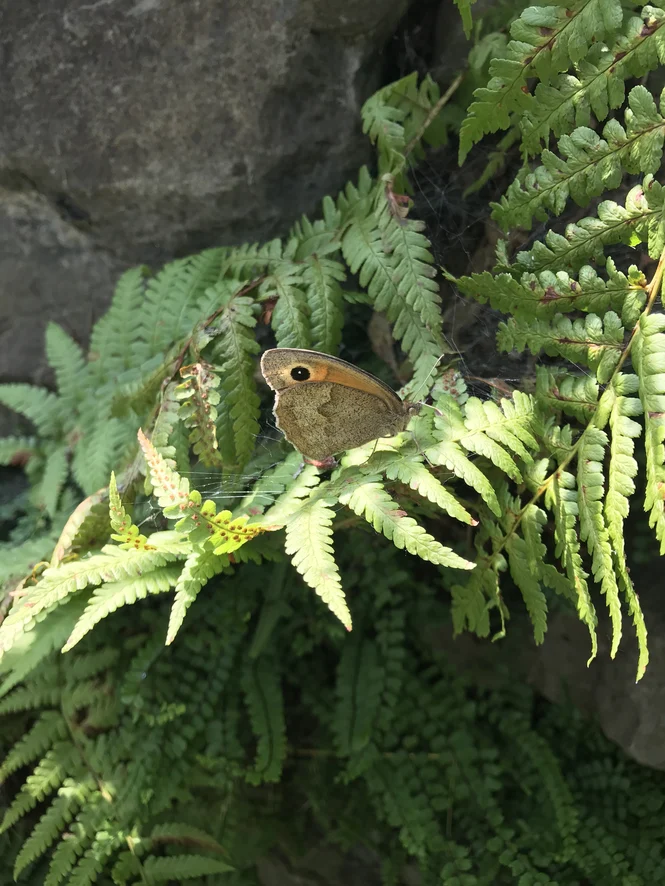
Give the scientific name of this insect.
Maniola jurtina
